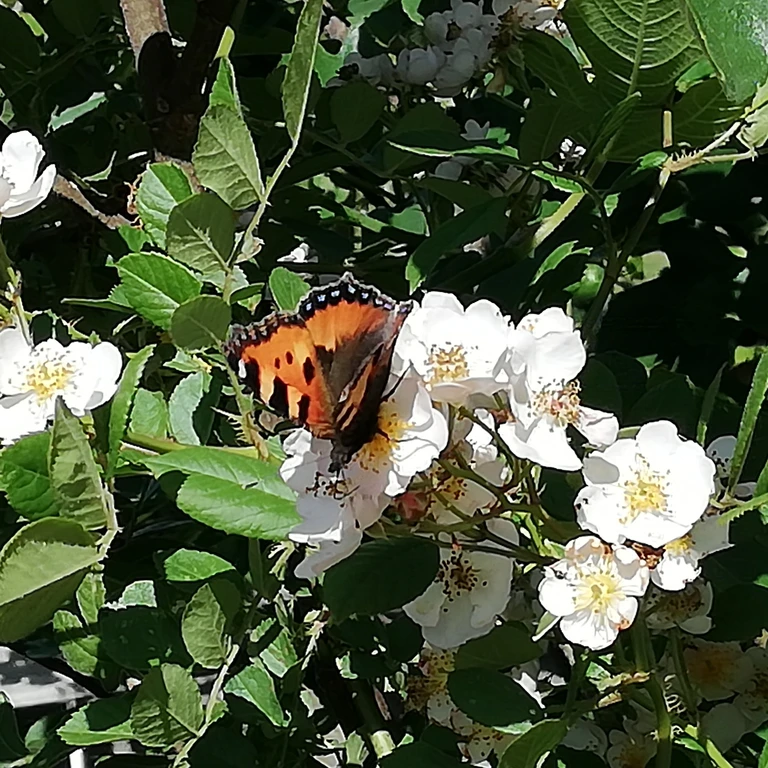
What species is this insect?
Aglais urticae
